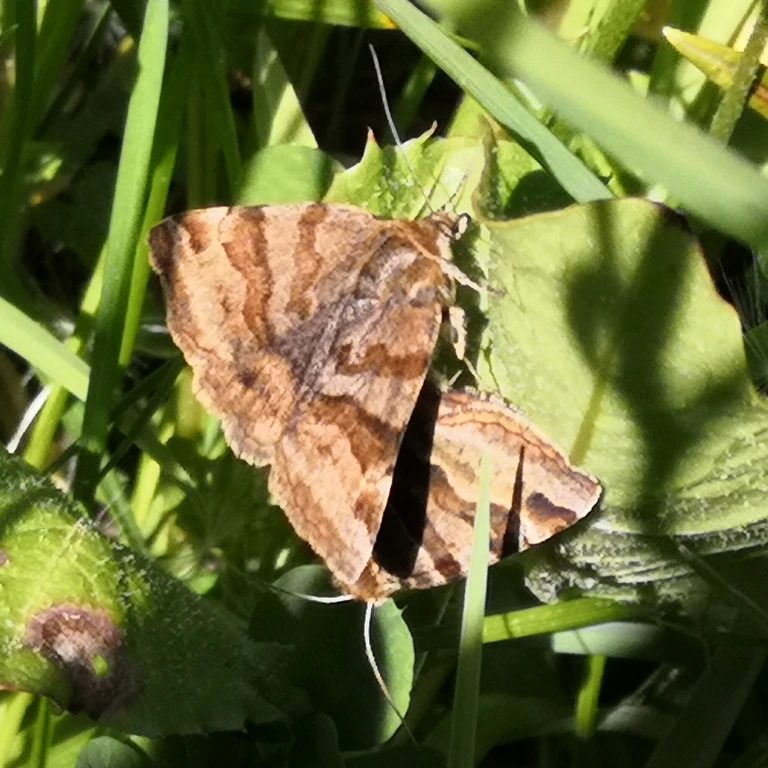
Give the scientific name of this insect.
Euclidia glyphica
